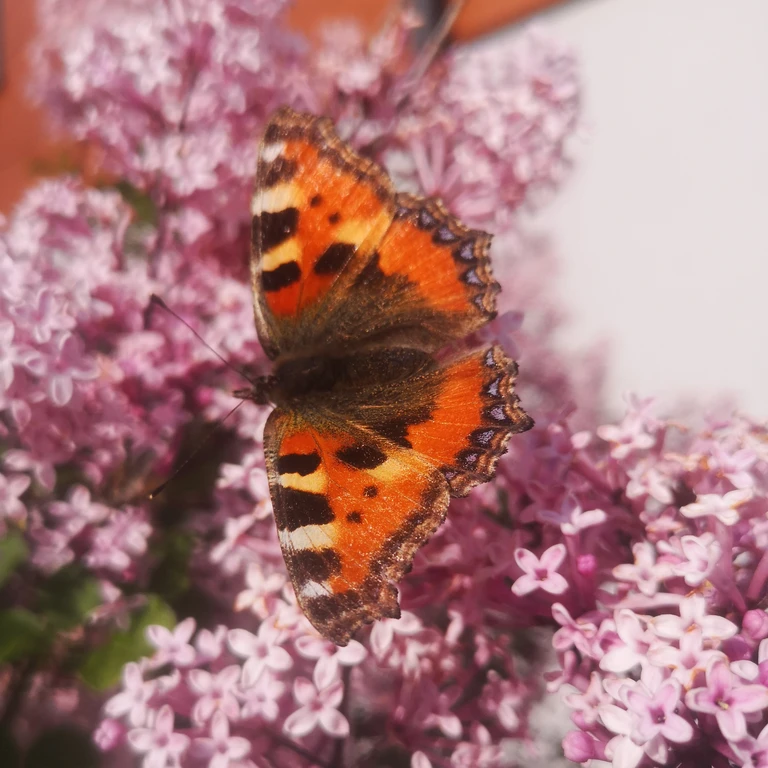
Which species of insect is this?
Aglais urticae
